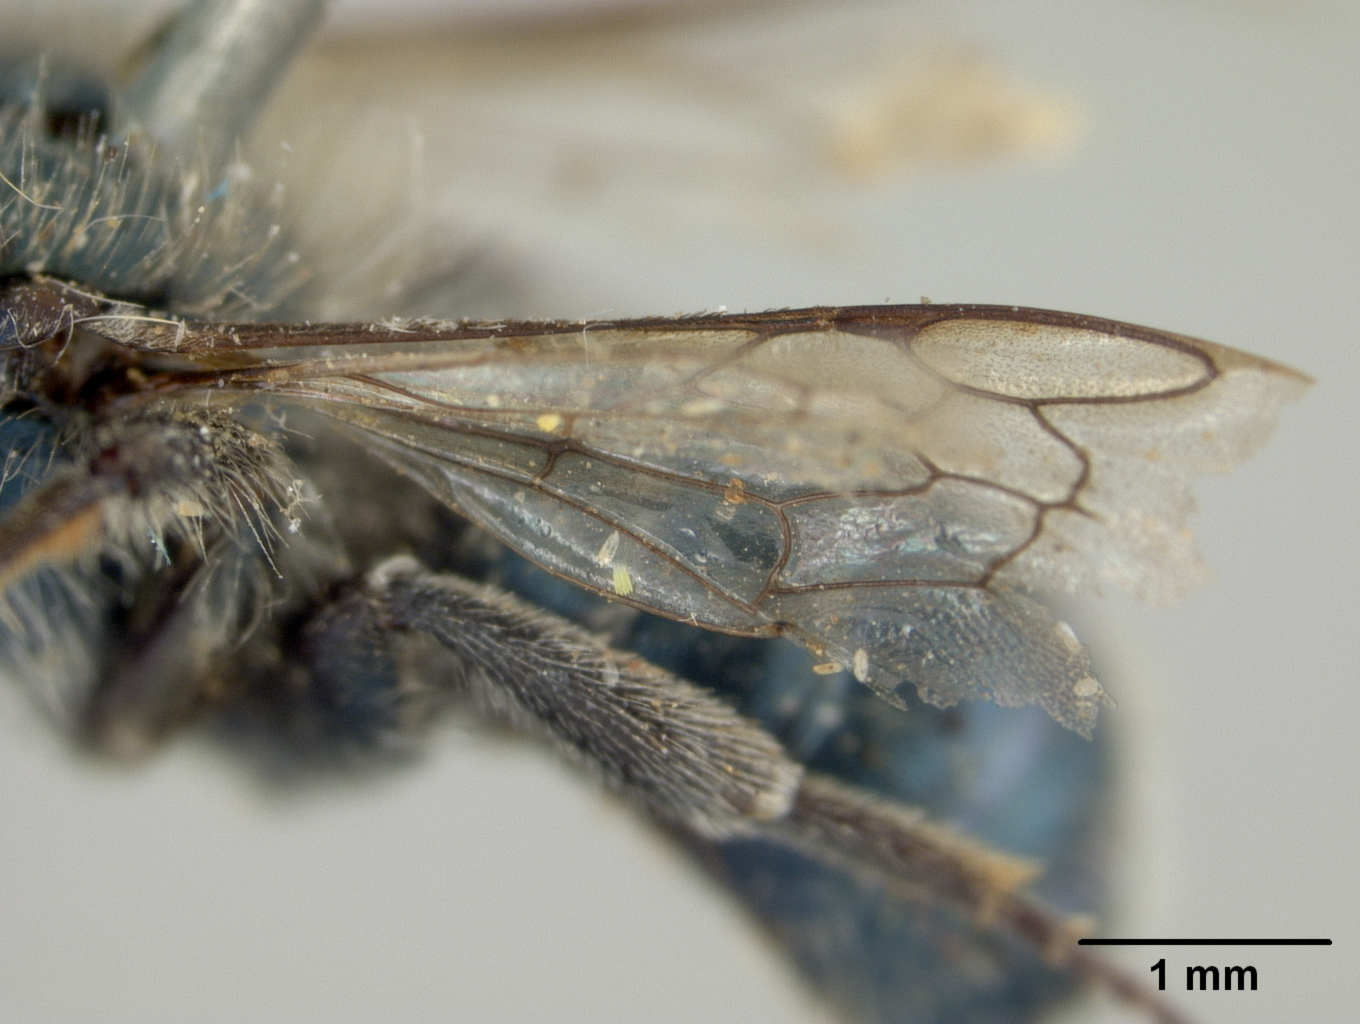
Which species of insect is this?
Osmia bakeri
